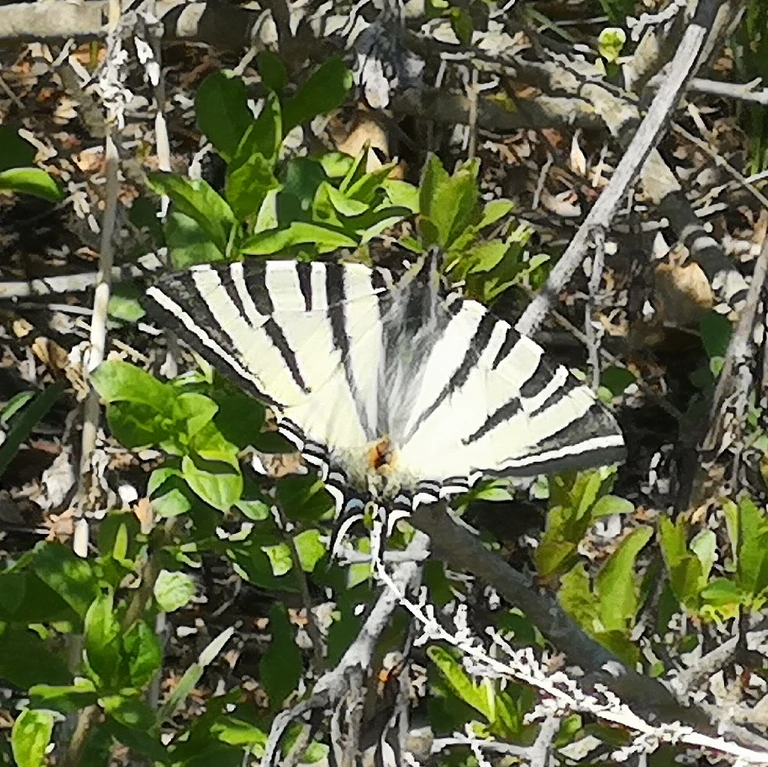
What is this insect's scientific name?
Iphiclides podalirius
